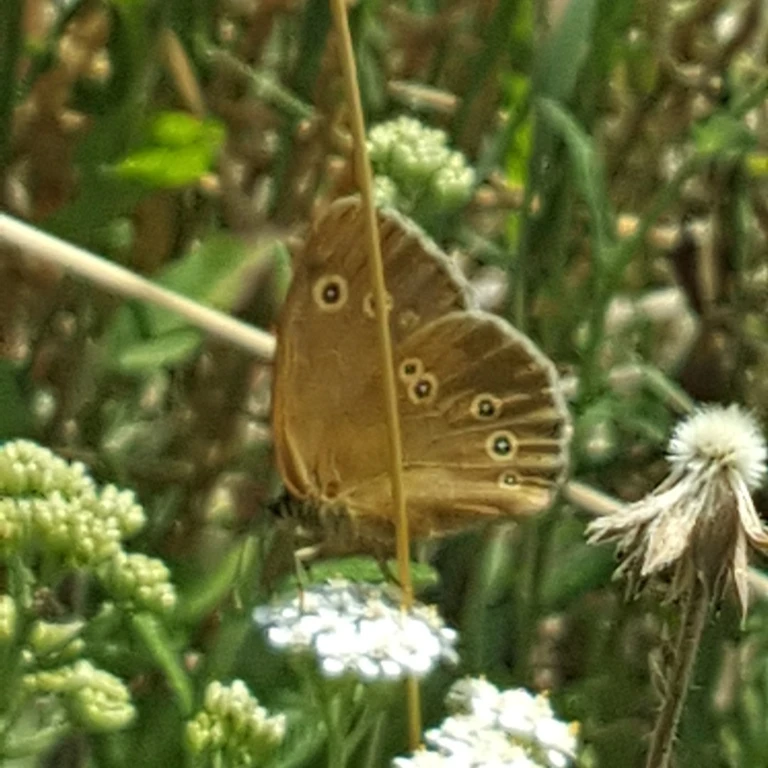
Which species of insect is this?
Aphantopus hyperantus
